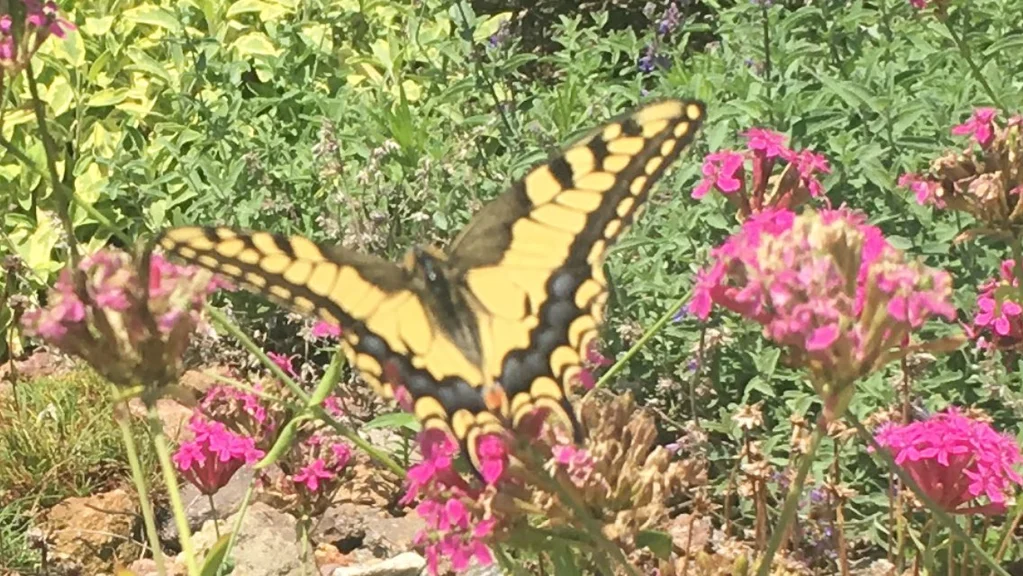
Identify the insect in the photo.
Papilio machaon
